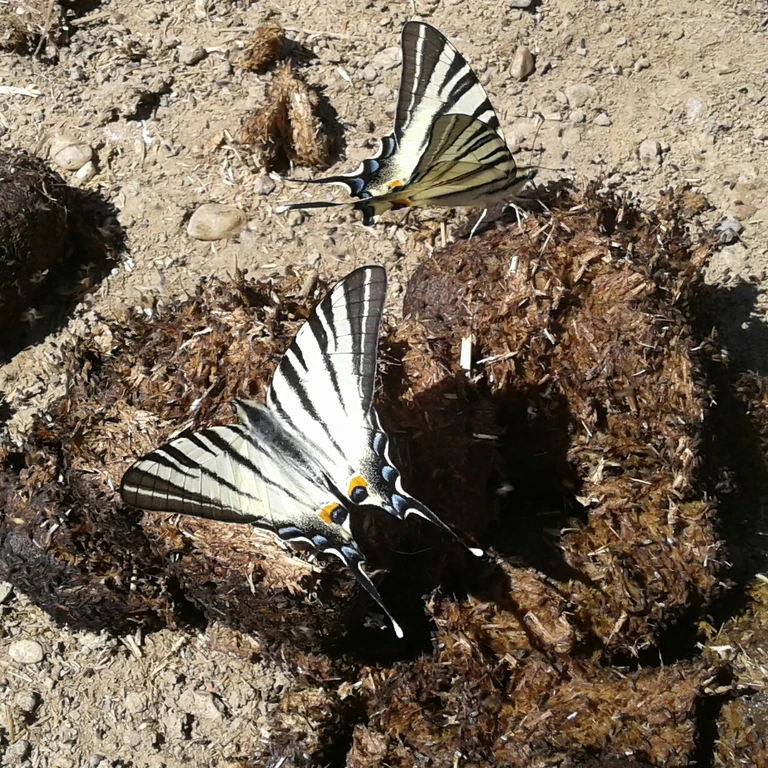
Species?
Iphiclides podalirius
